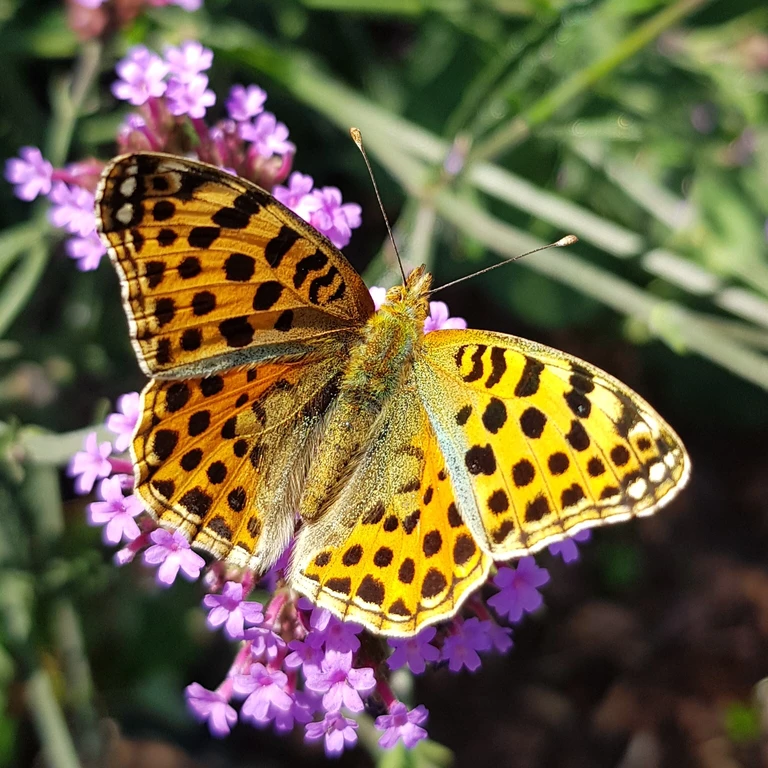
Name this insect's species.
Issoria lathonia
